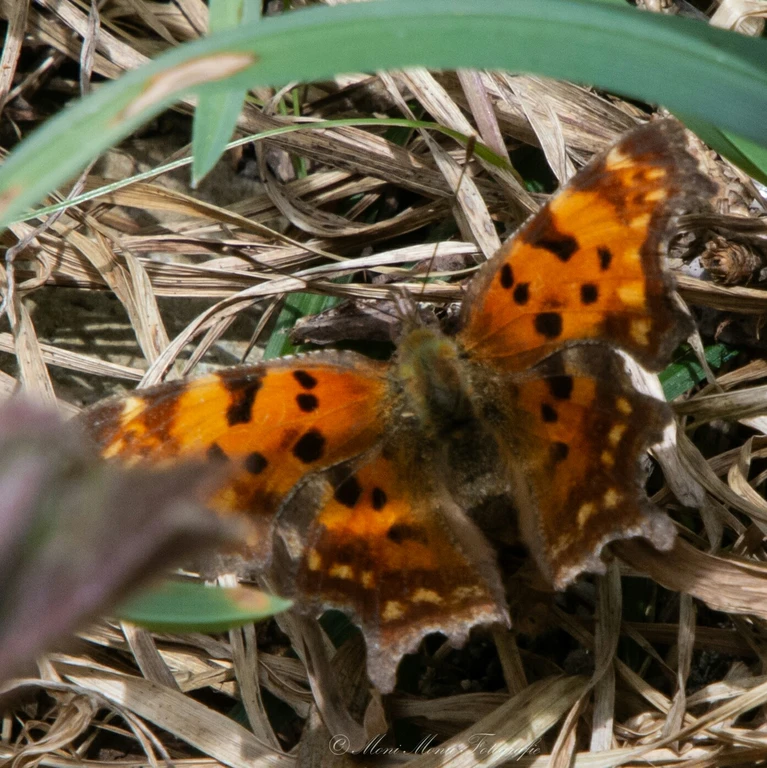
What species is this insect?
Polygonia c-album
